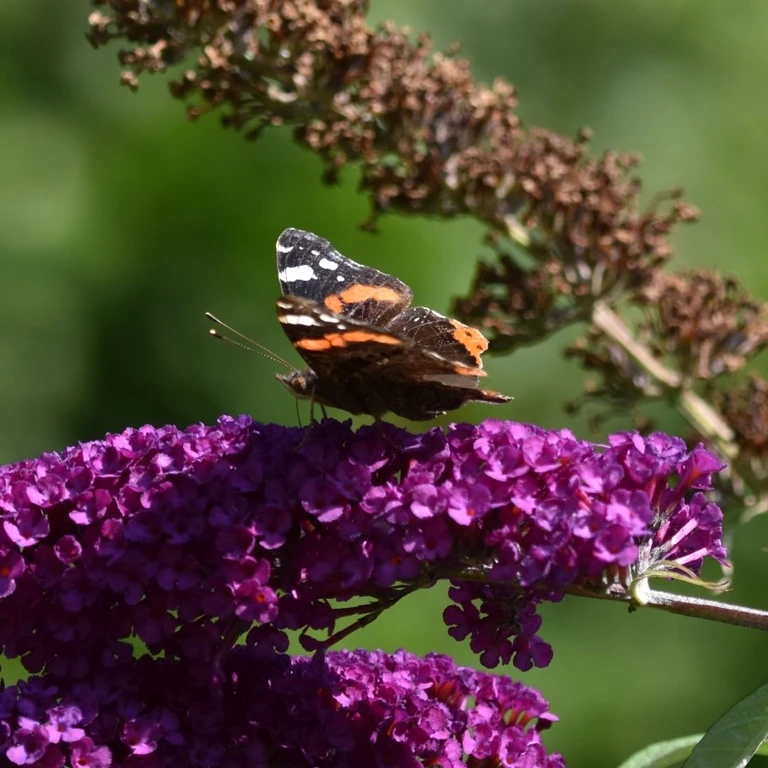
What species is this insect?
Vanessa atalanta
